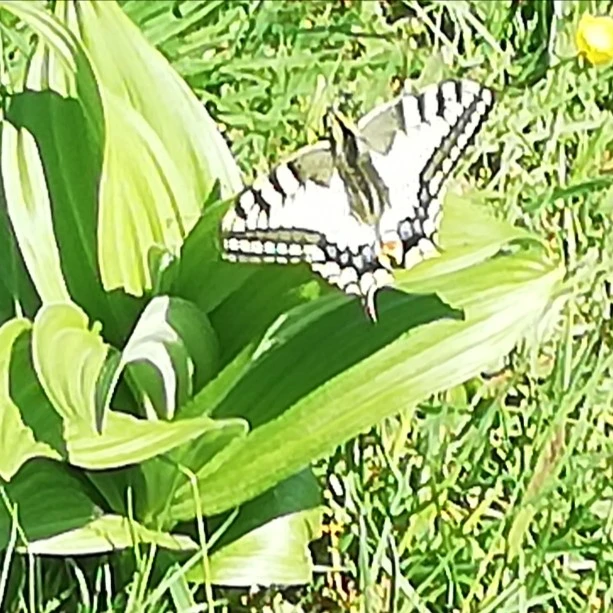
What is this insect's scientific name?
Papilio machaon
